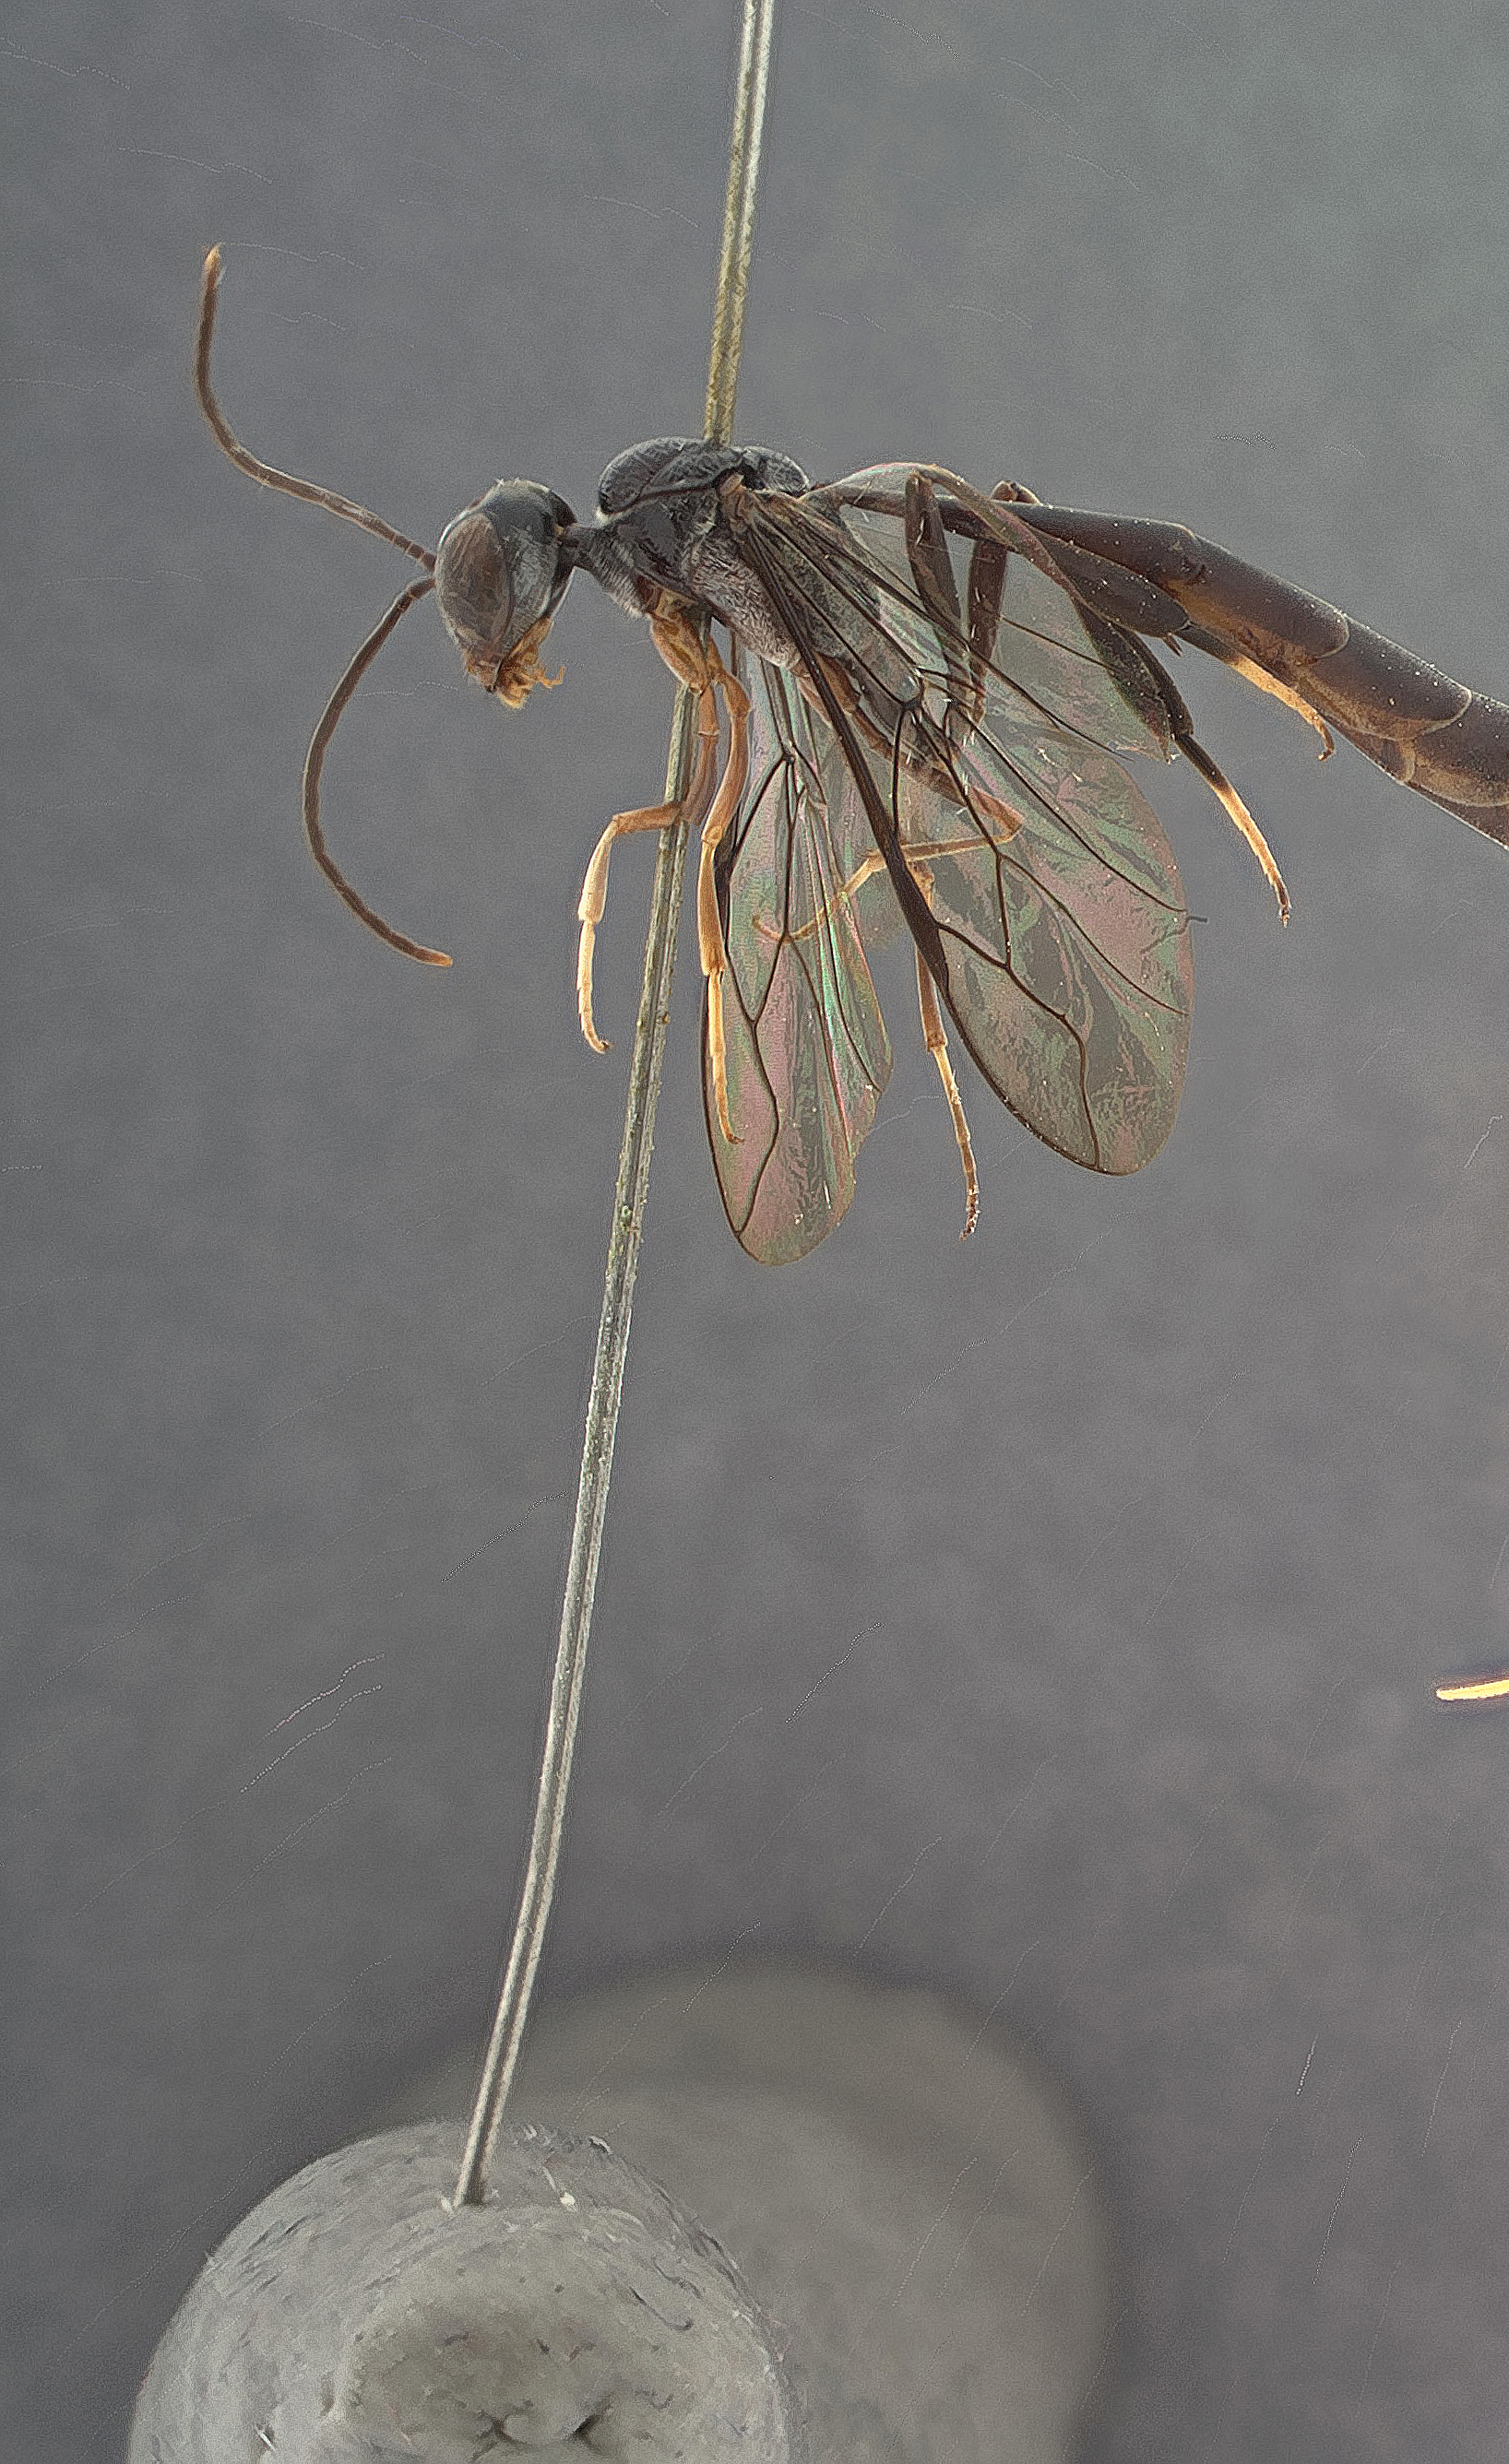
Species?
Gasteruption irregularifrons
